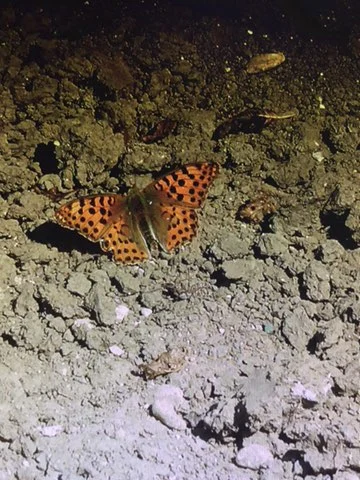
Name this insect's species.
Issoria lathonia
